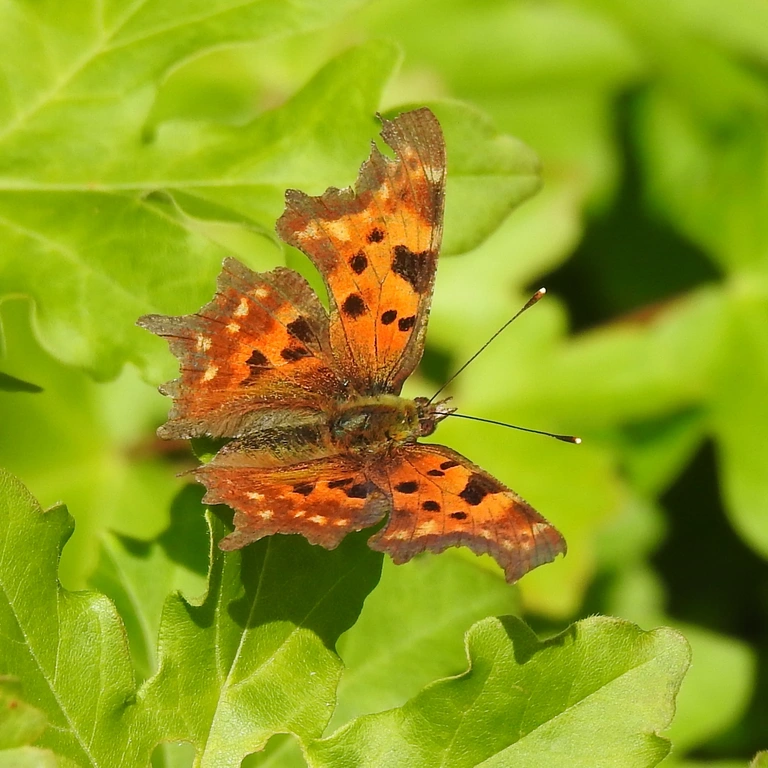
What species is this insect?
Polygonia c-album
